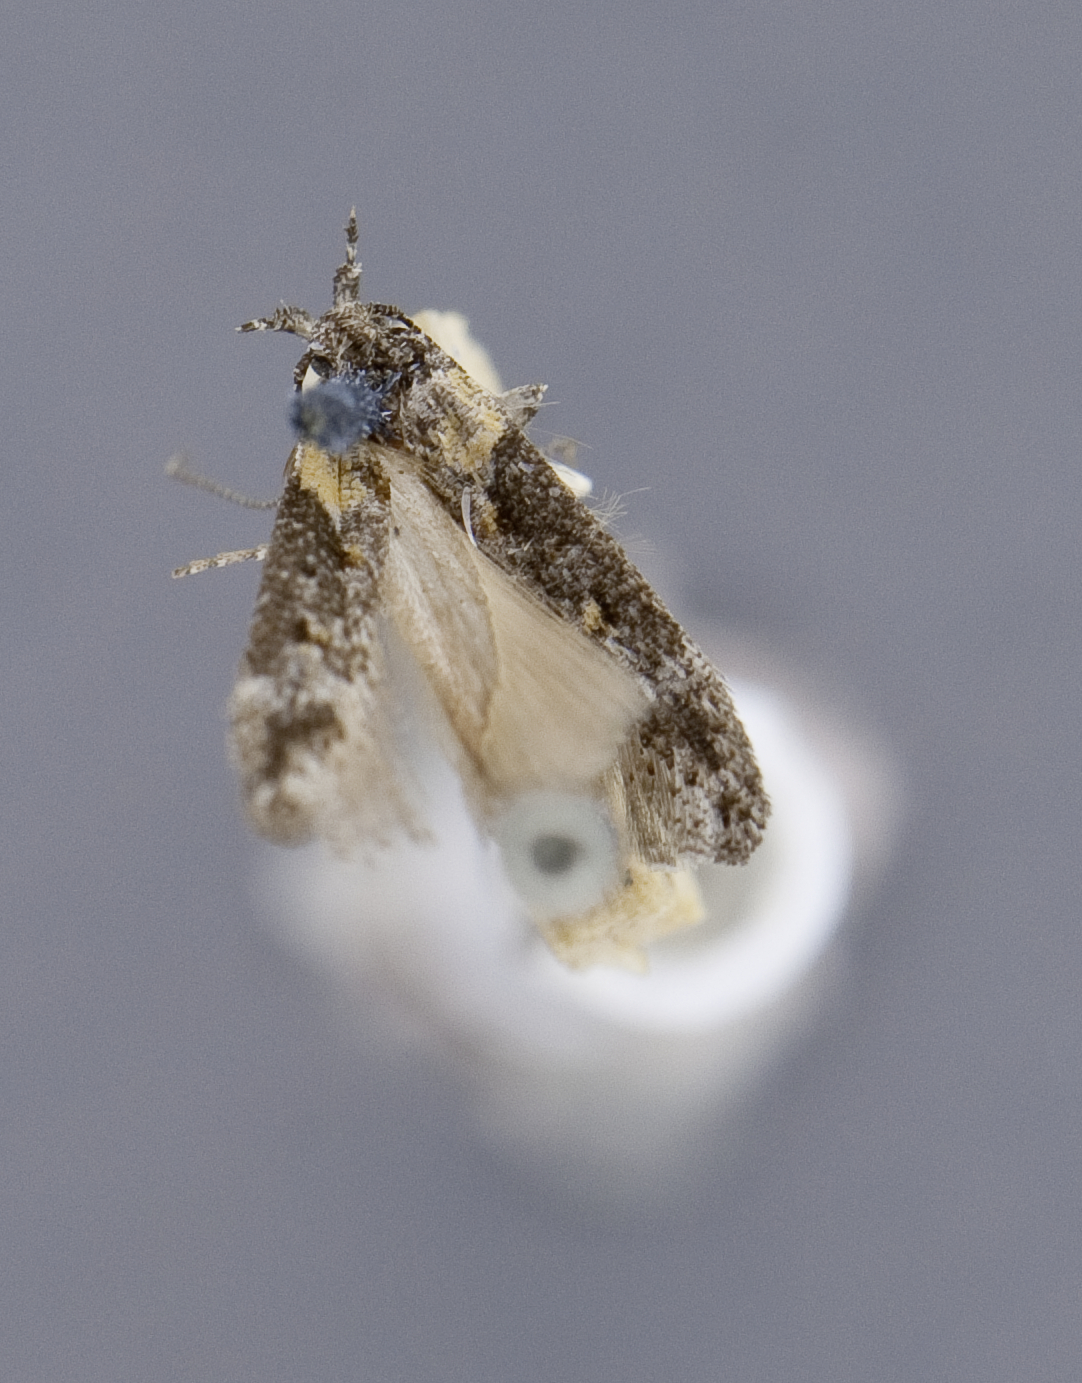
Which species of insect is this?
Gnorimoschema coquillettella
